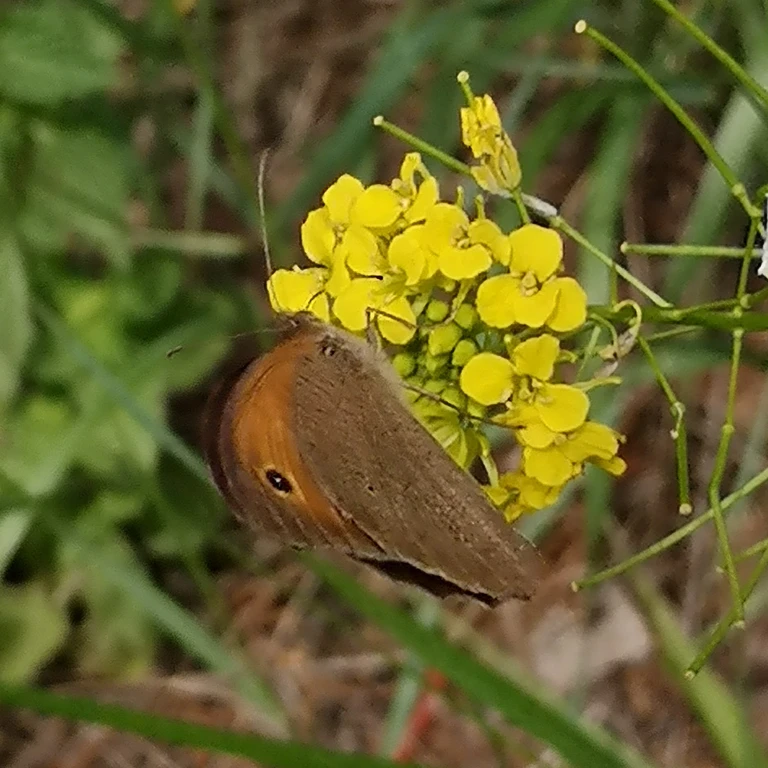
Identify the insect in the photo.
Maniola jurtina
